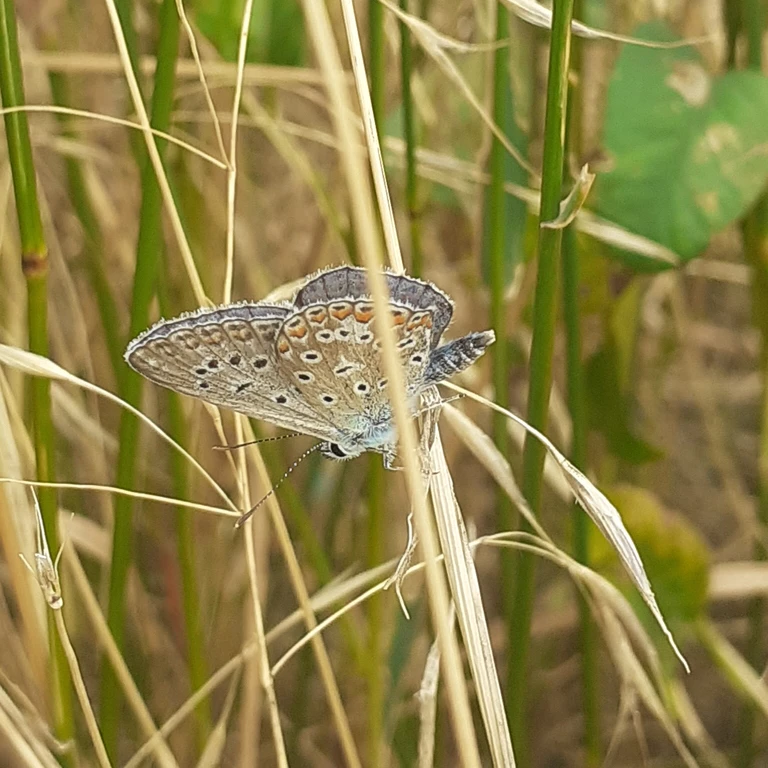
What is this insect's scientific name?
Polyommatus icarus
